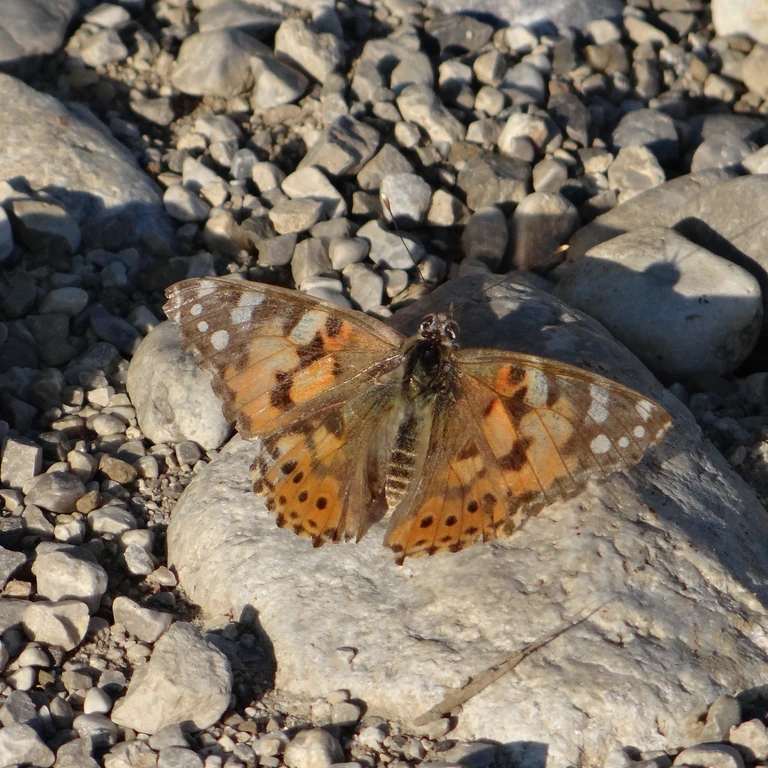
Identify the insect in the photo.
Vanessa cardui
